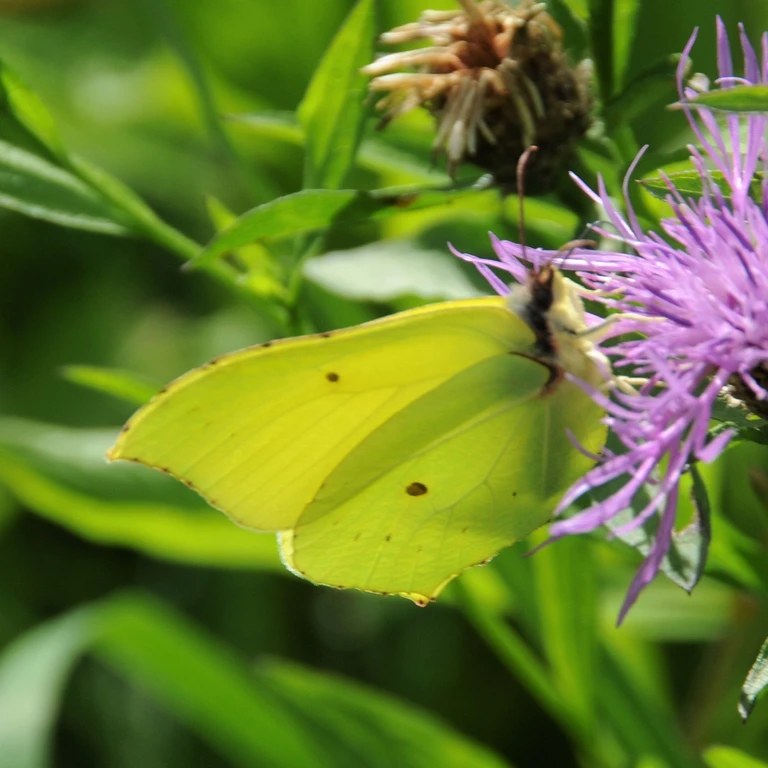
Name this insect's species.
Gonepteryx rhamni
